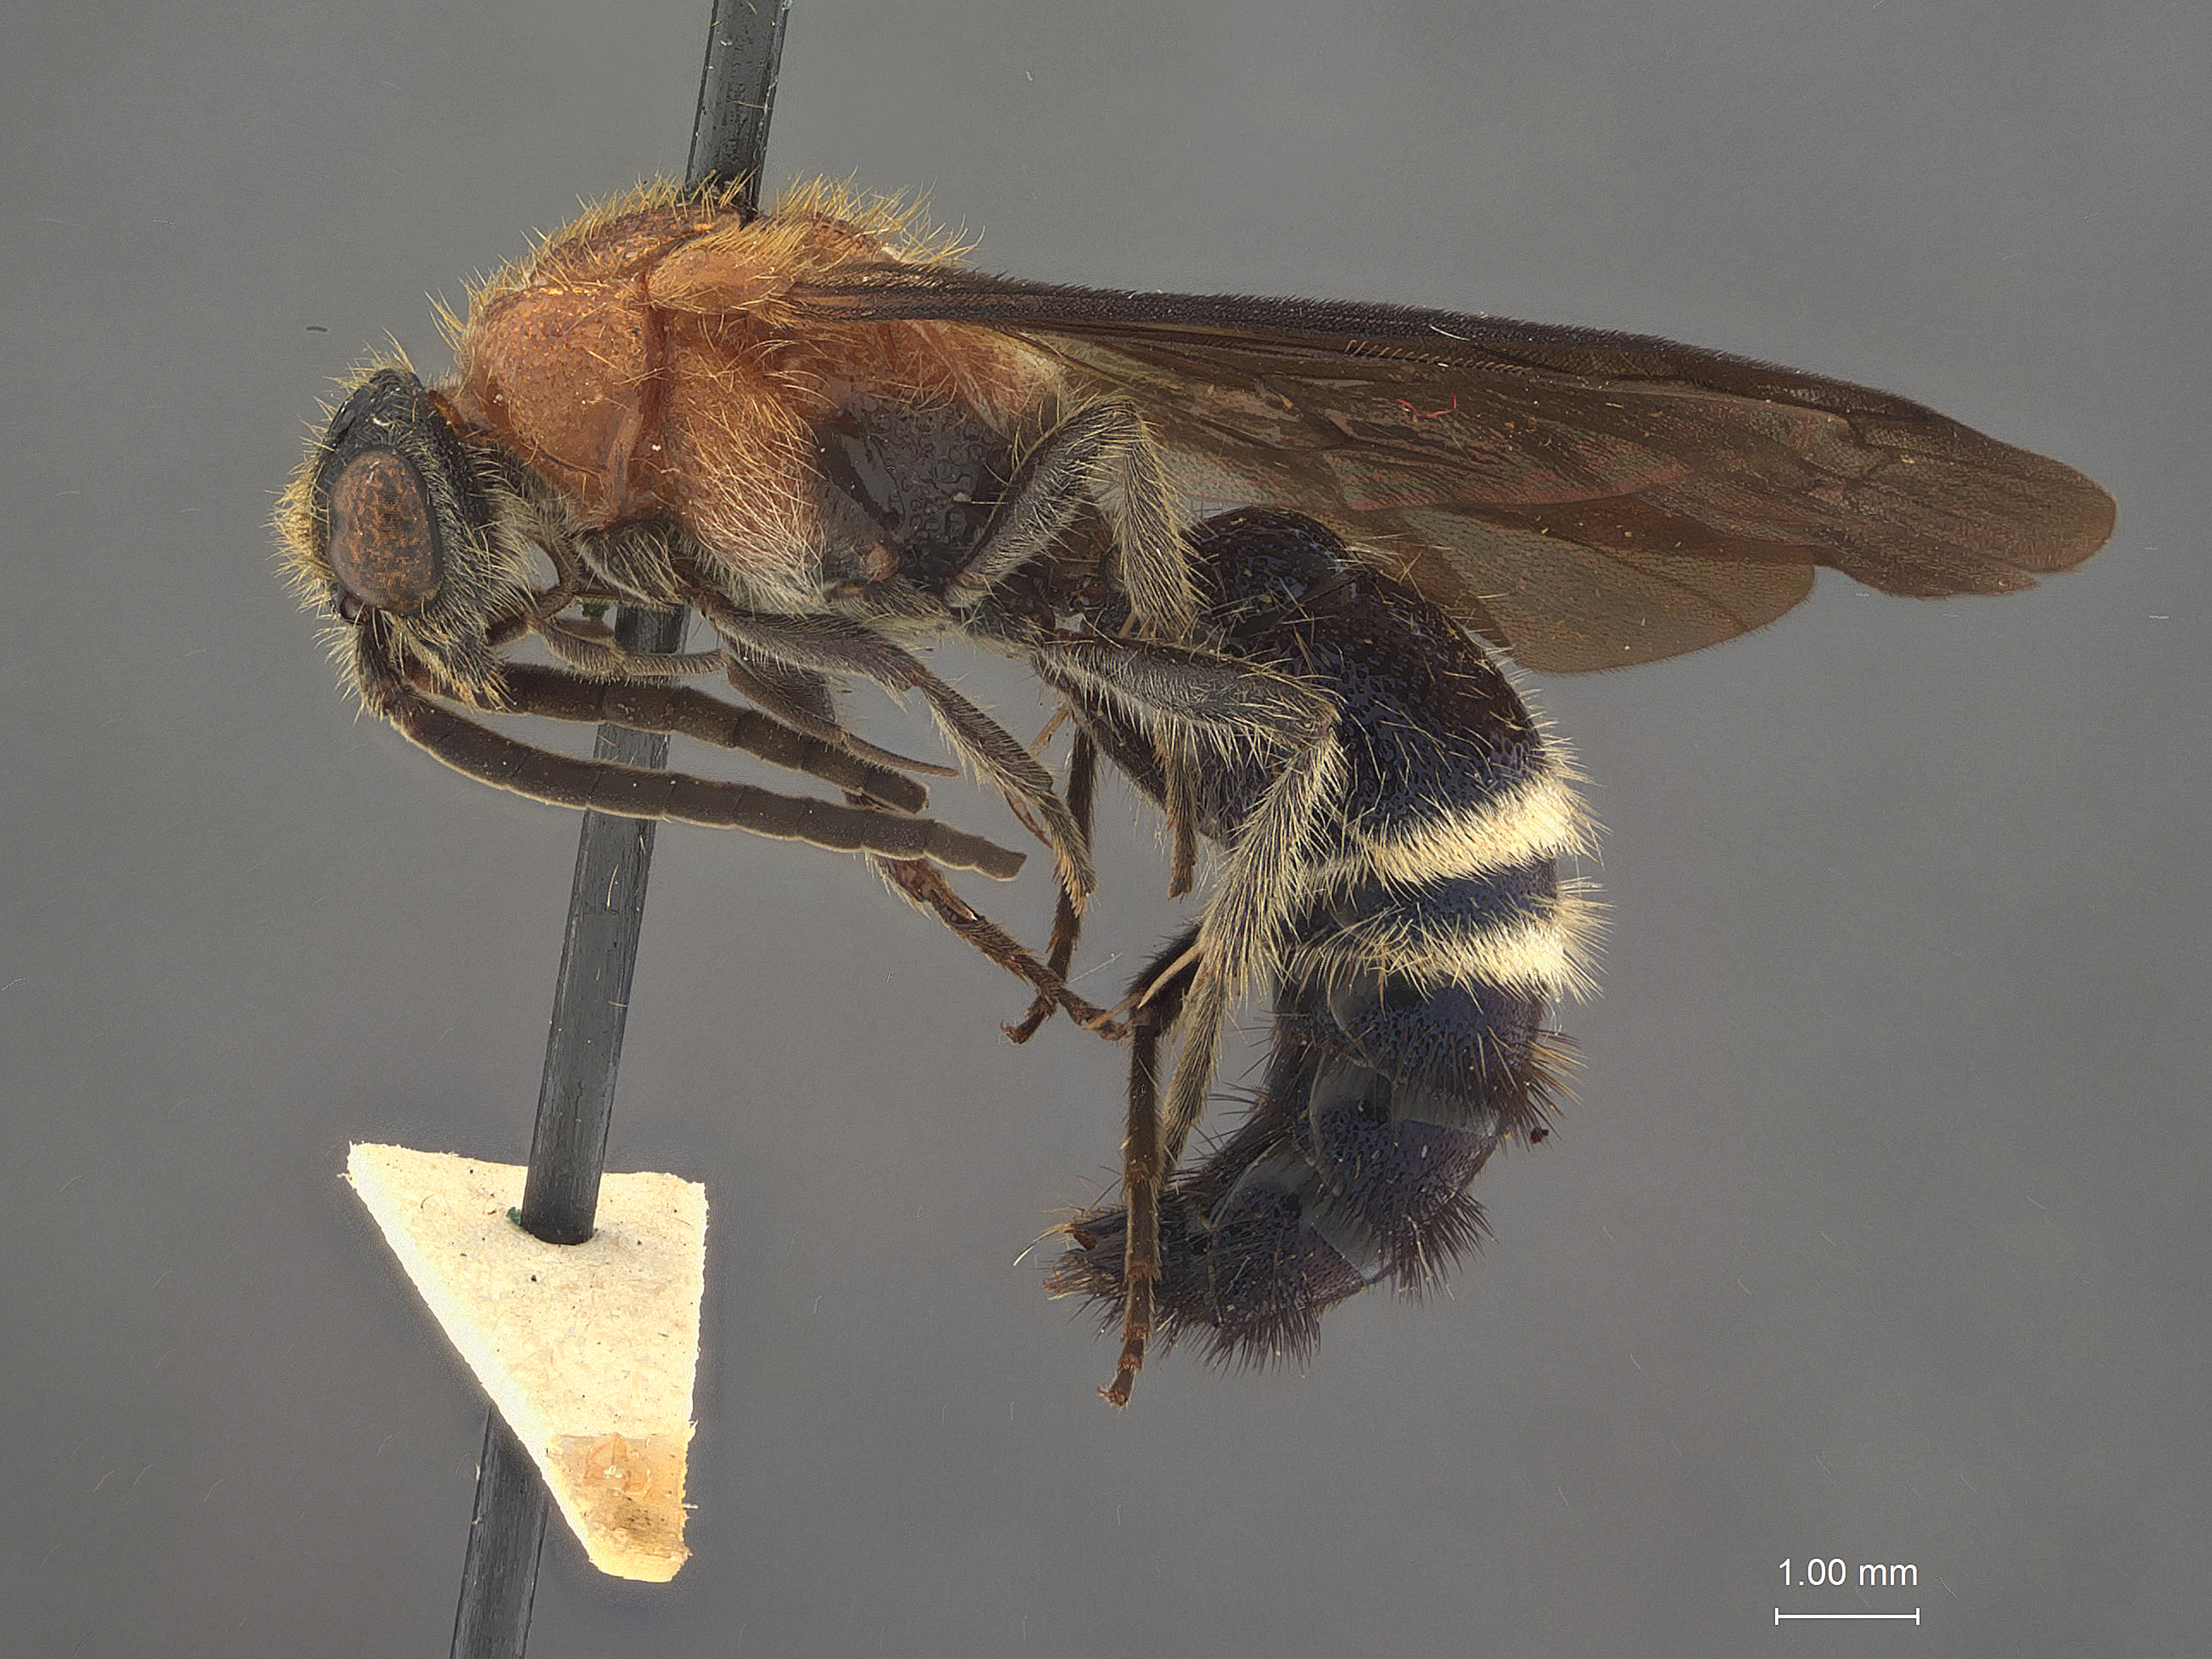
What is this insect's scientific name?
Smicromyrme ilherda
